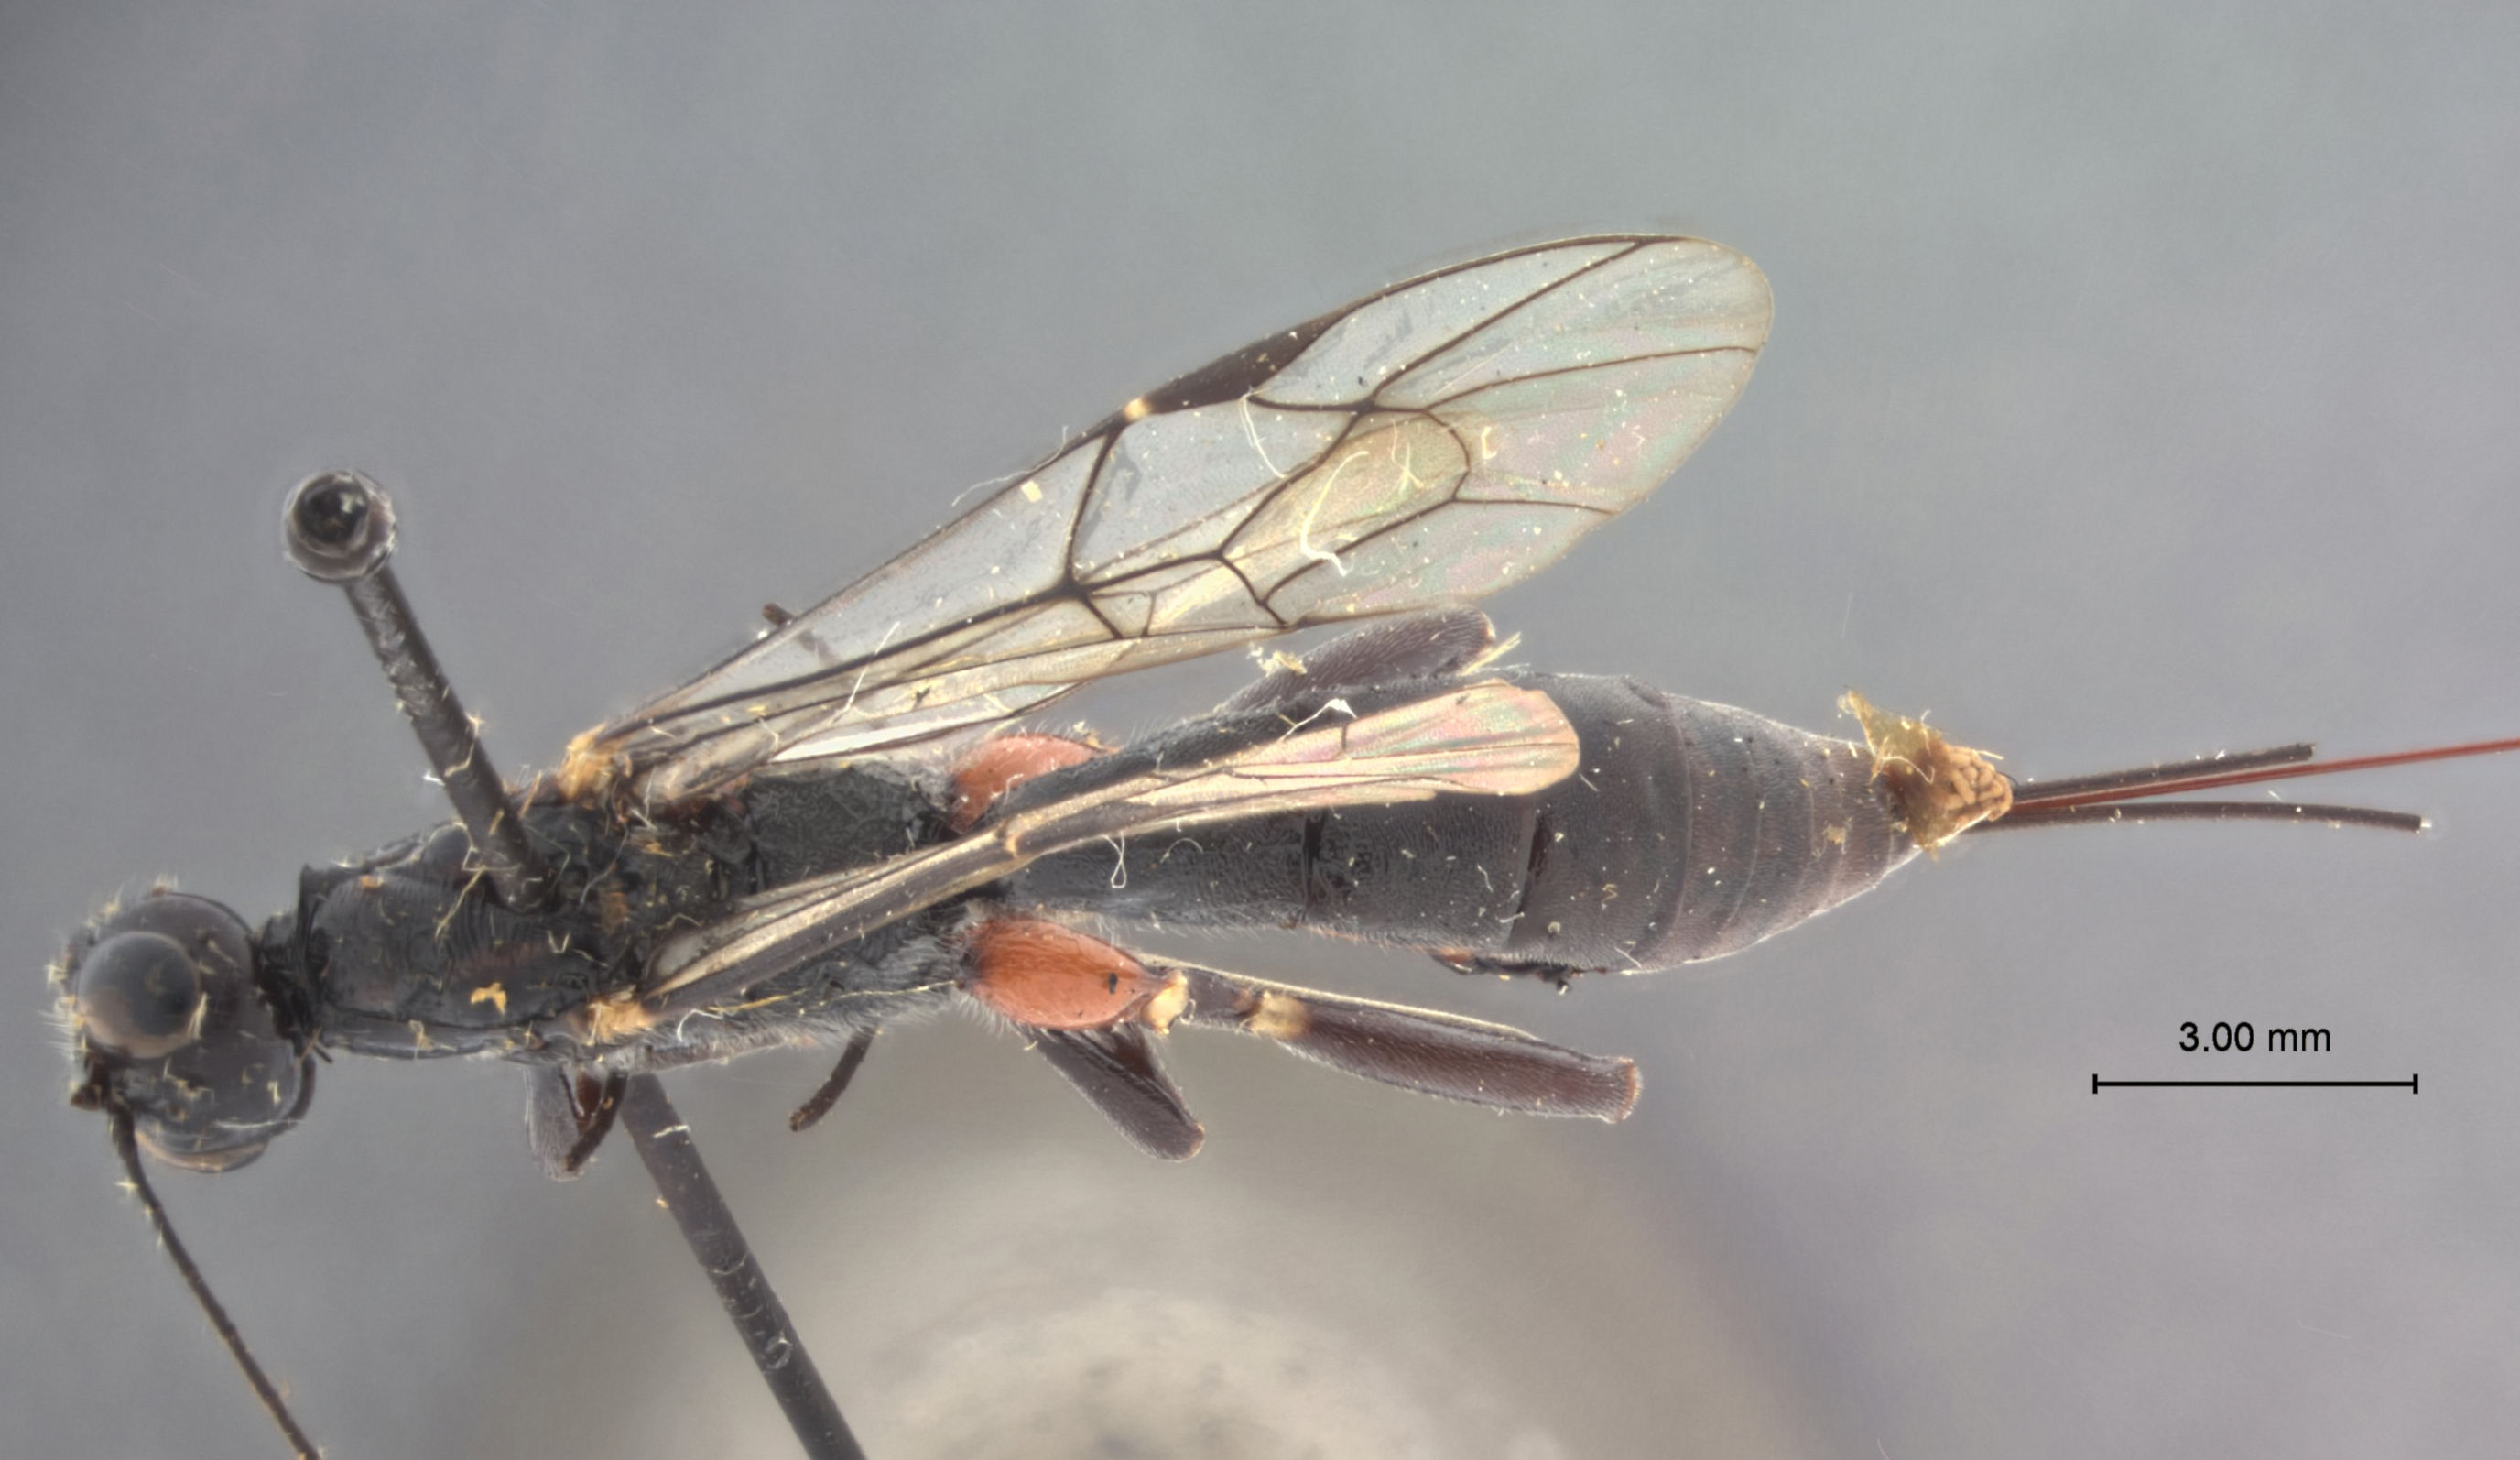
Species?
Xylonomus ruficoxis
